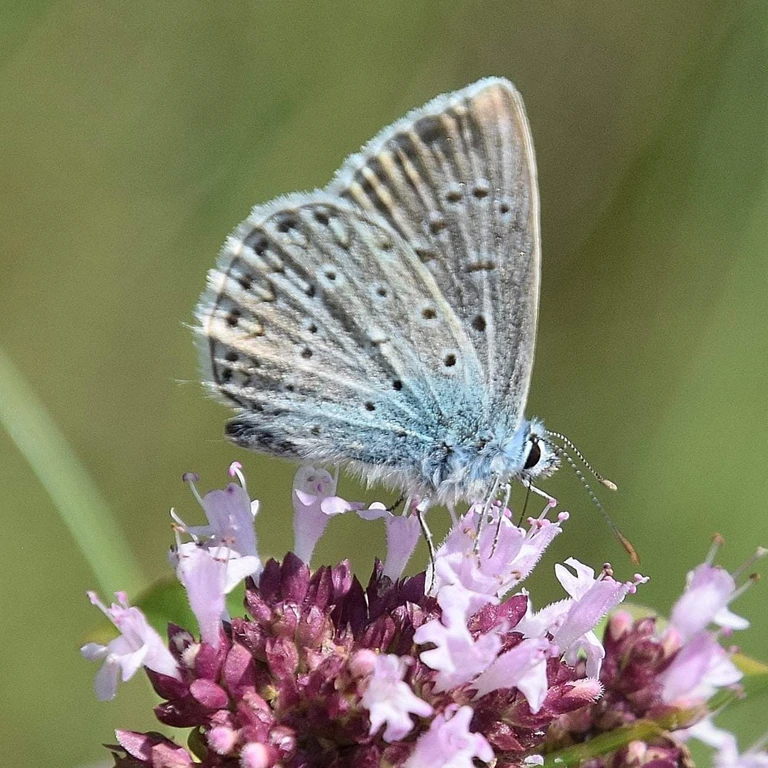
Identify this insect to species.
Polyommatus icarus
